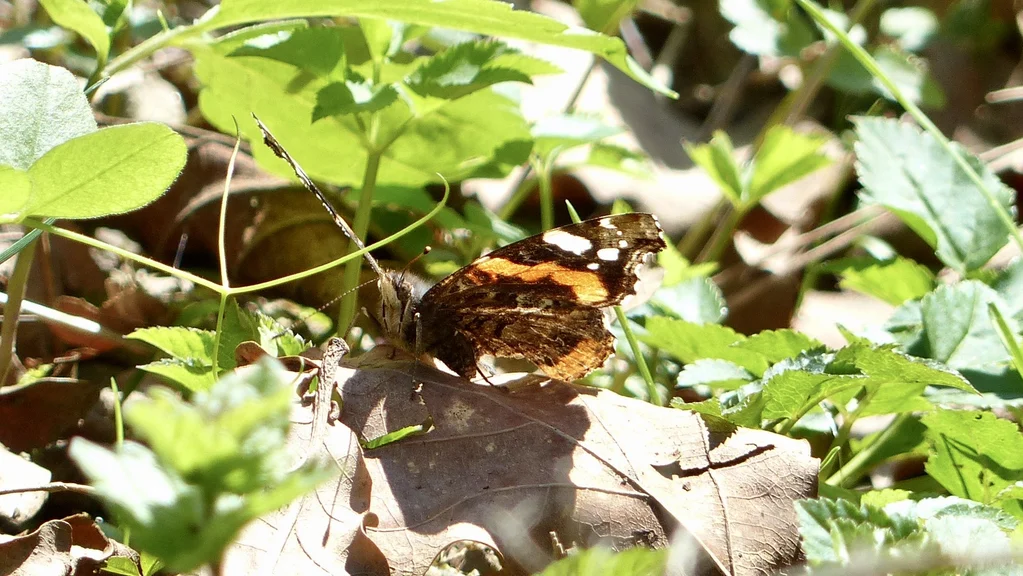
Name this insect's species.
Vanessa atalanta
